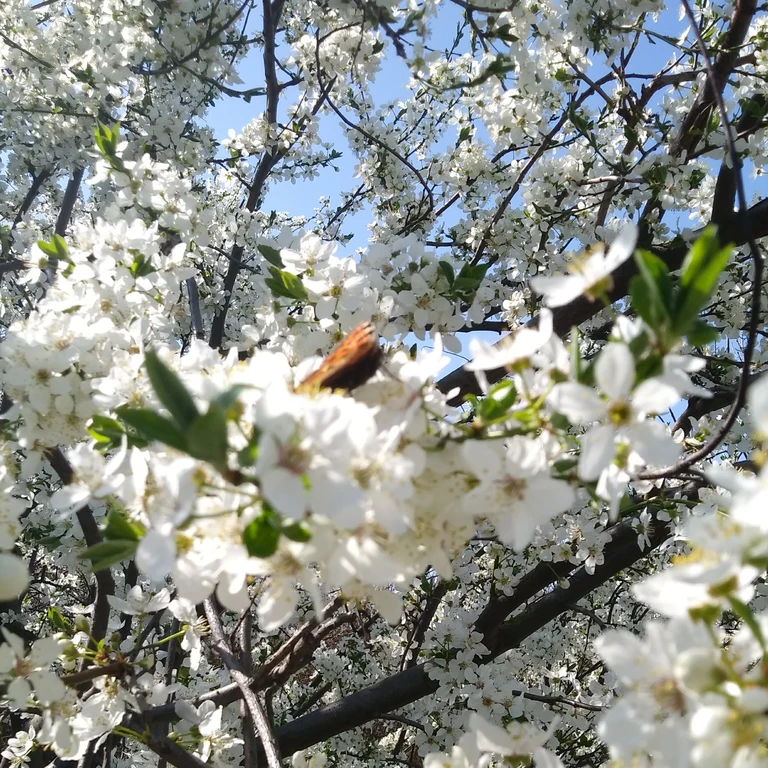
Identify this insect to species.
Aglais urticae
